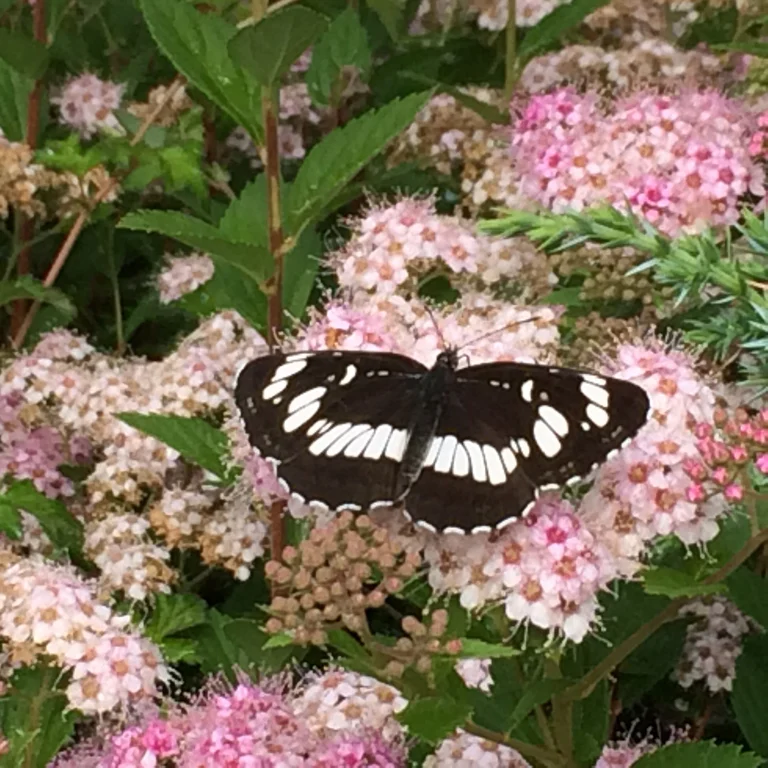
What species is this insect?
Neptis rivularis
